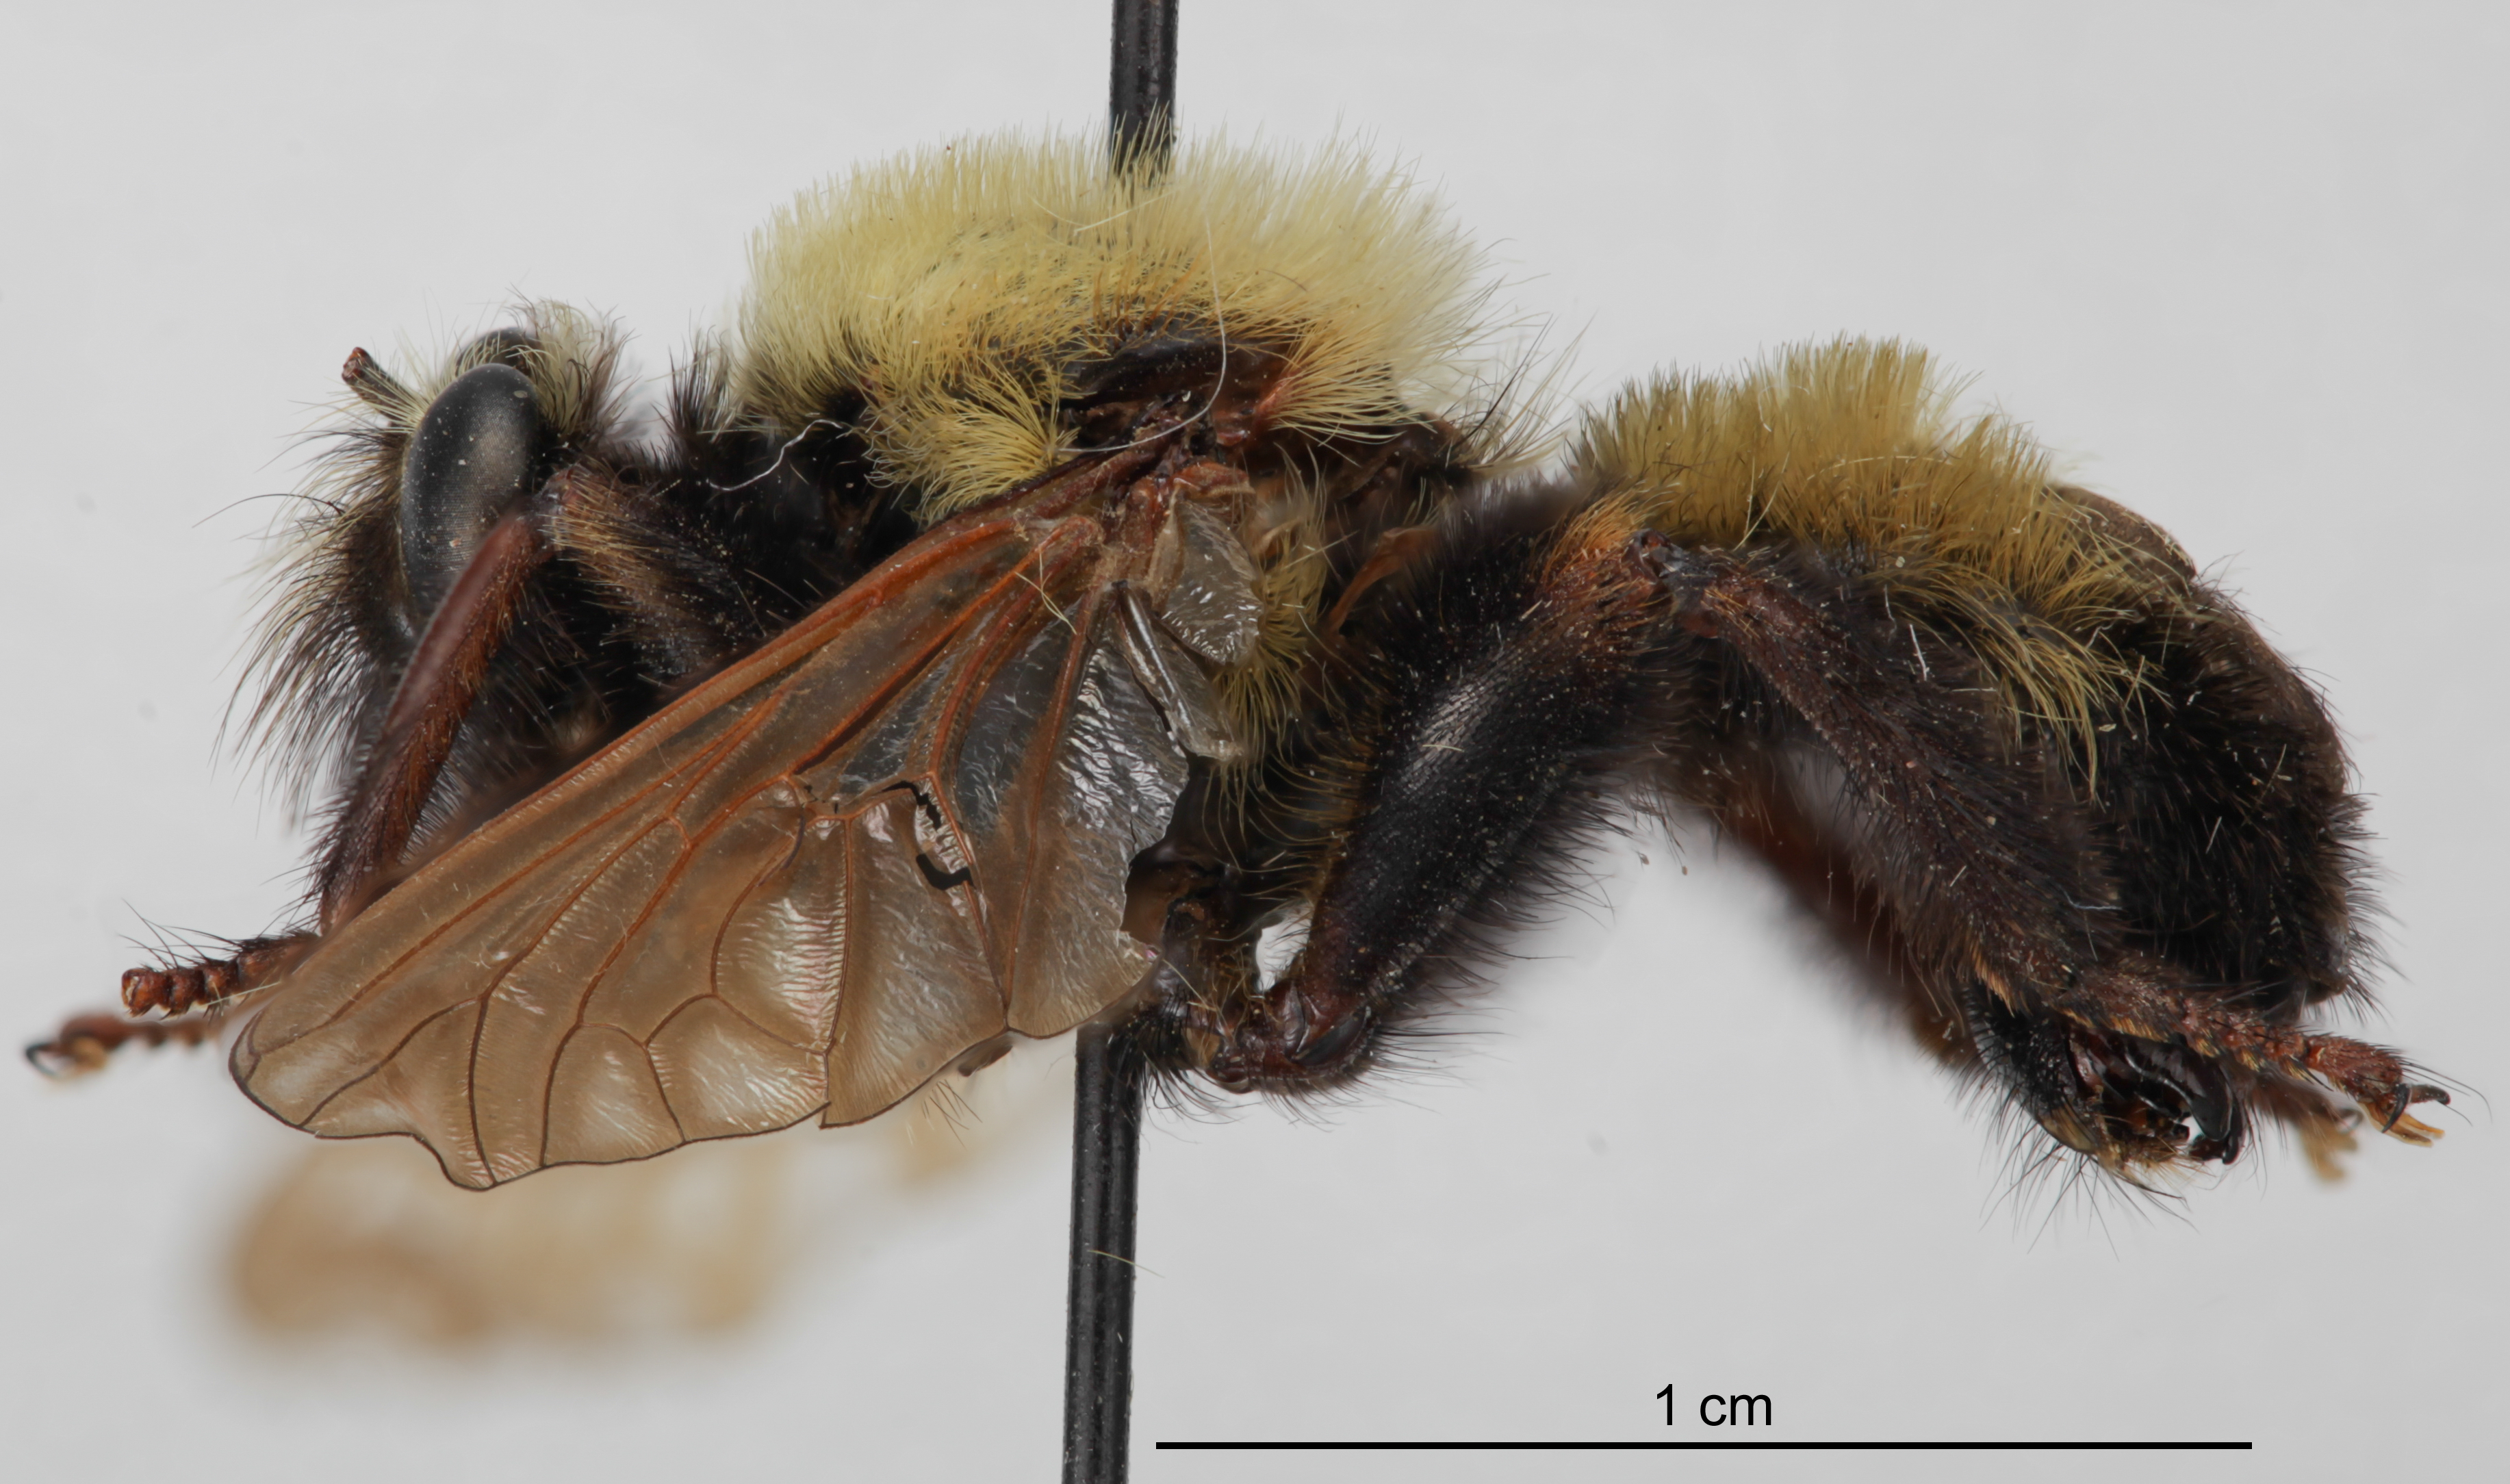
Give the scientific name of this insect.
Laphria thoracica
